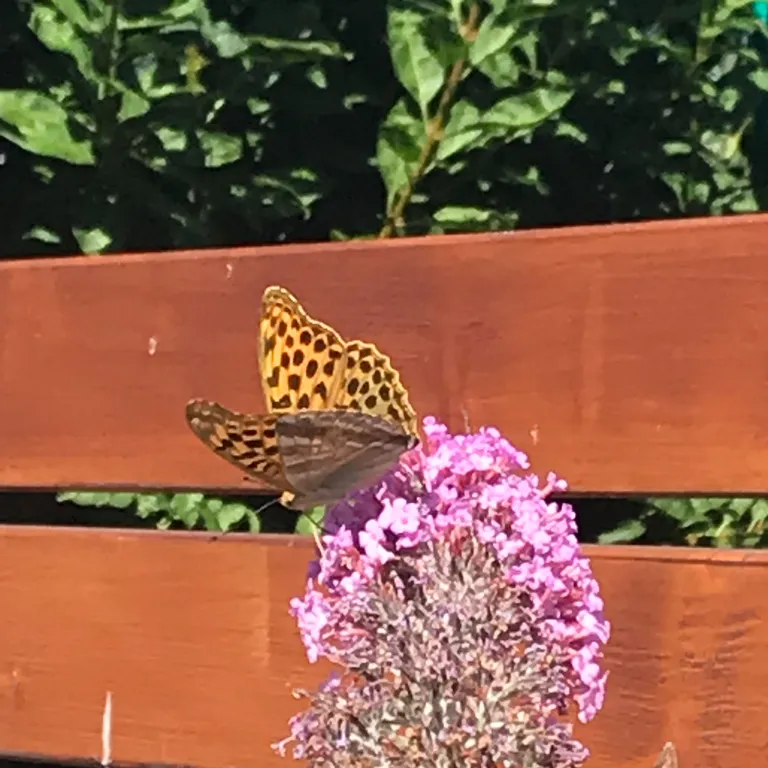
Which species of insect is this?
Argynnis paphia
